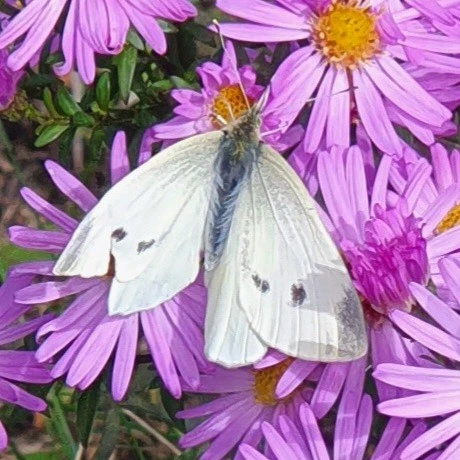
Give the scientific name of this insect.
Pieris rapae
